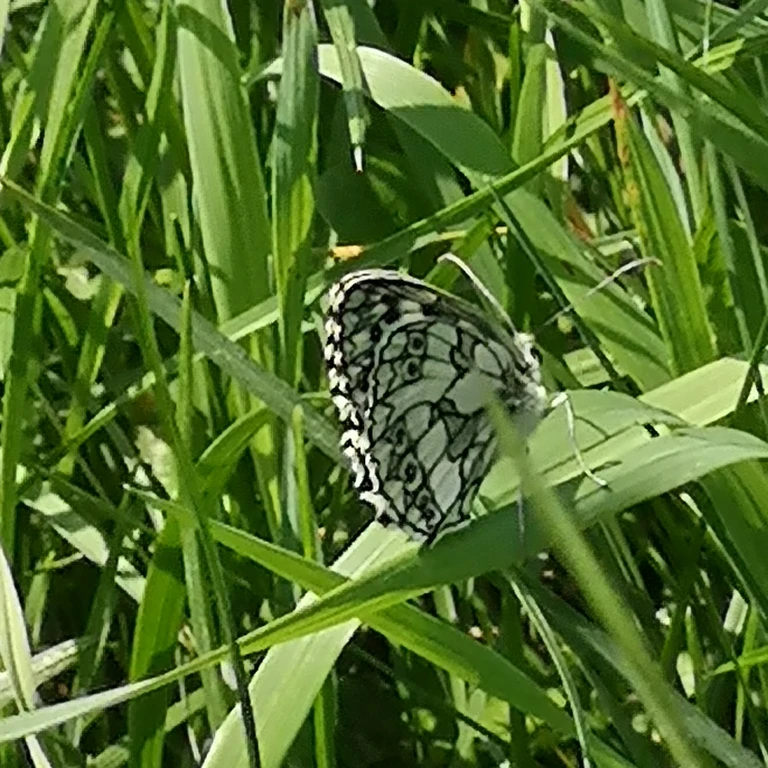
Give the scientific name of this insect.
Melanargia galathea
